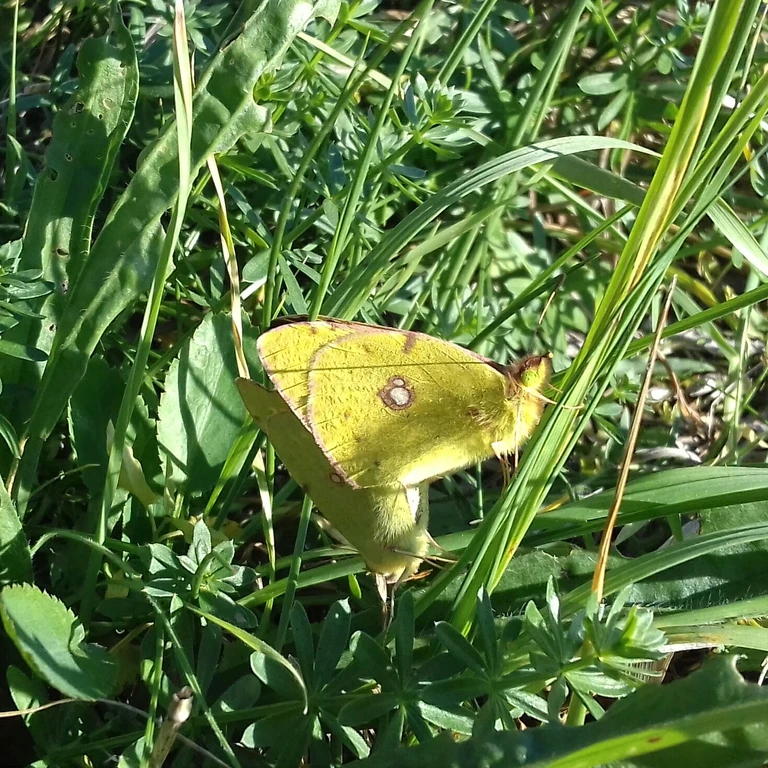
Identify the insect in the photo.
Colias croceus
